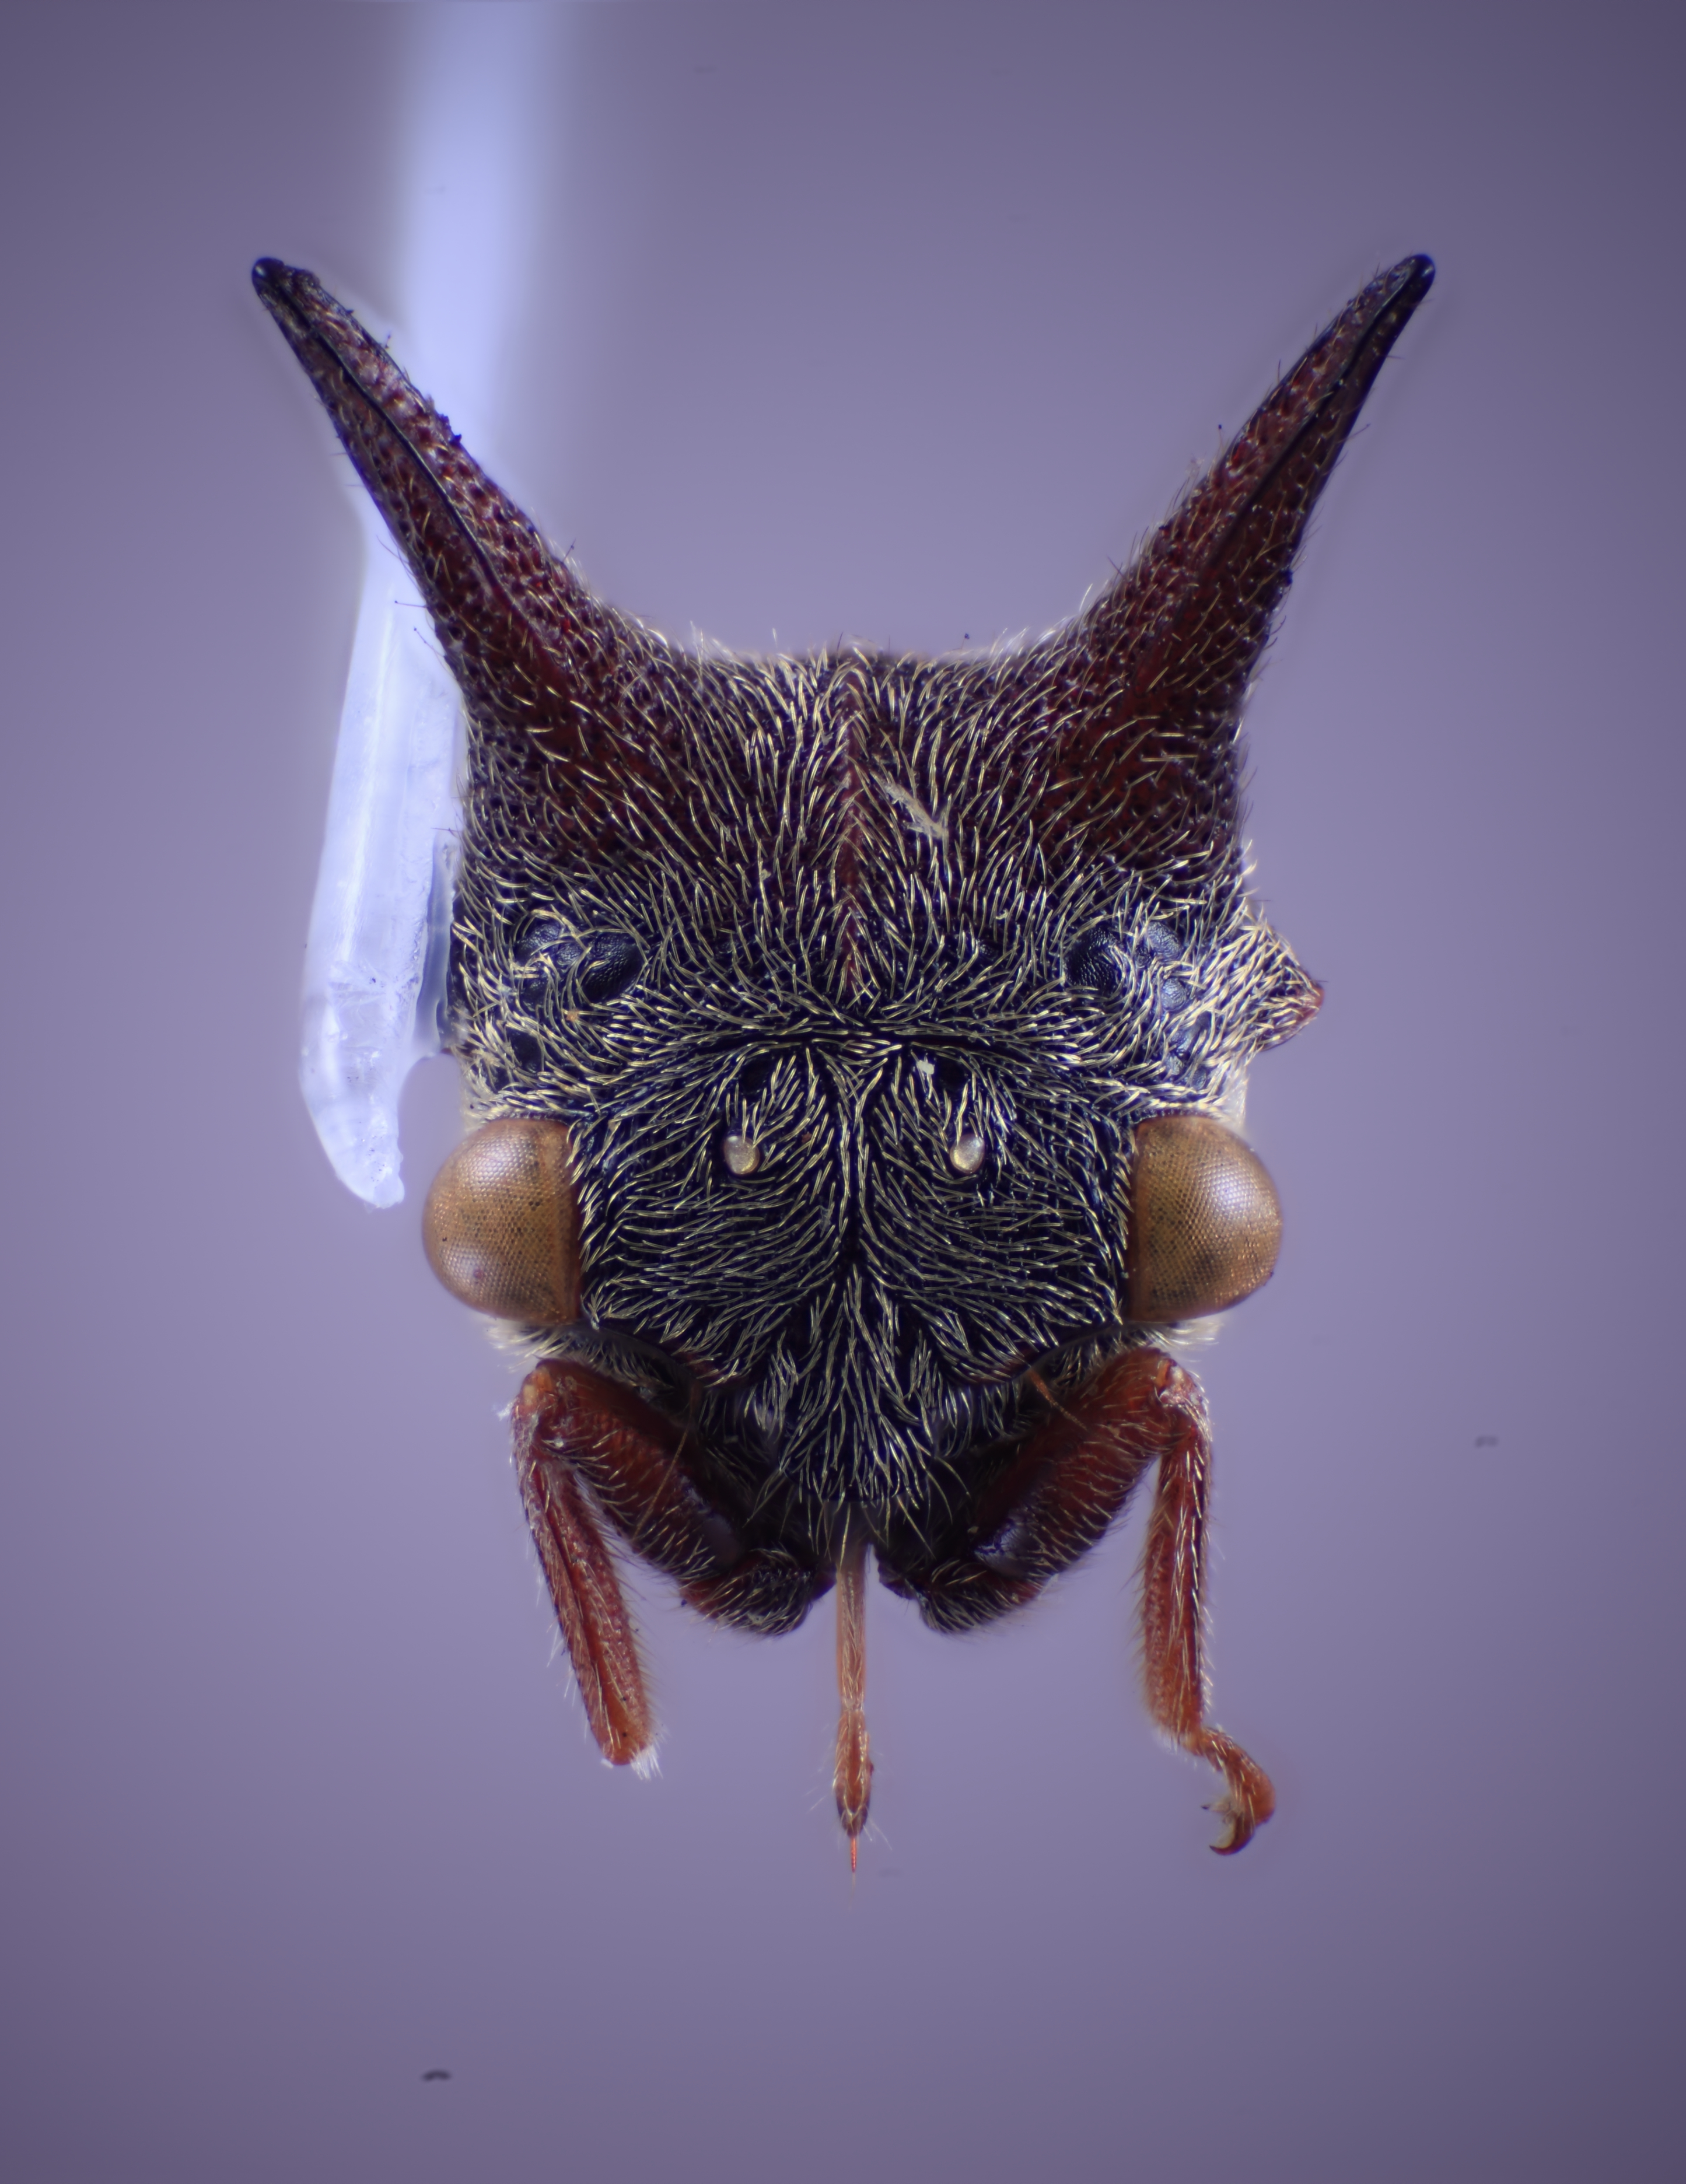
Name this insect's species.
Tricentrus acuticornis
